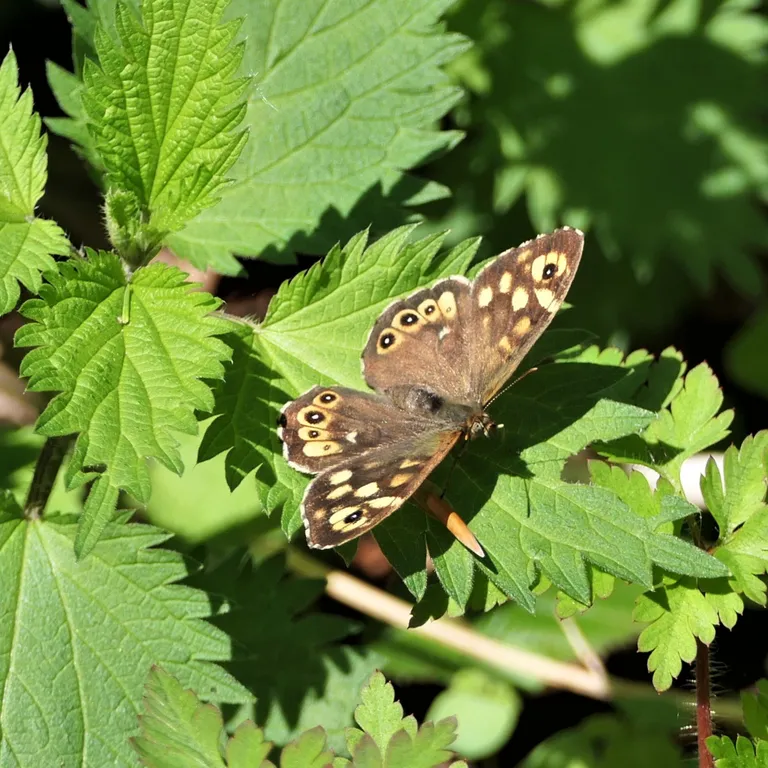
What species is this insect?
Pararge aegeria
